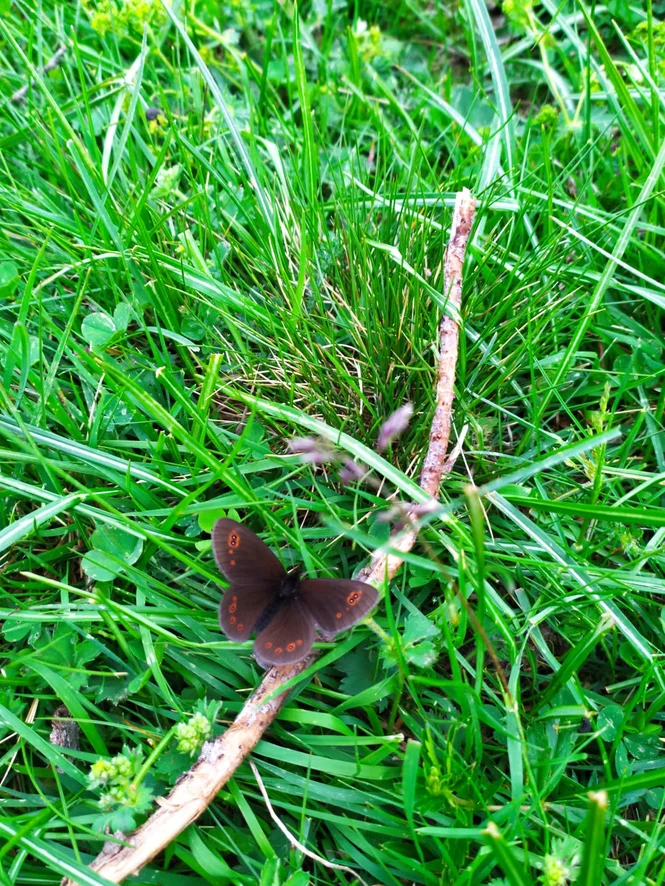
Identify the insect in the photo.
Erebia medusa
